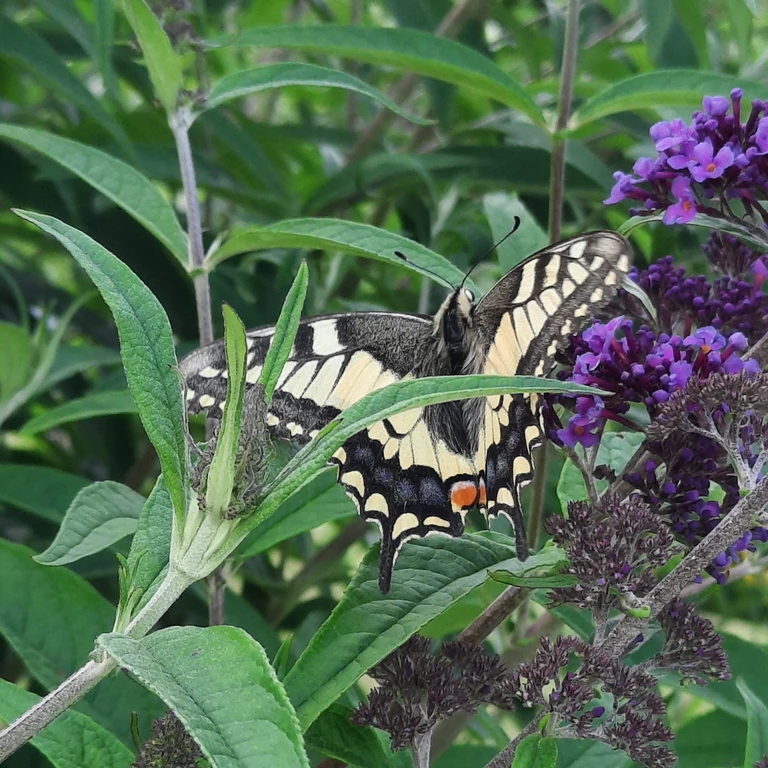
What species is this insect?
Papilio machaon
